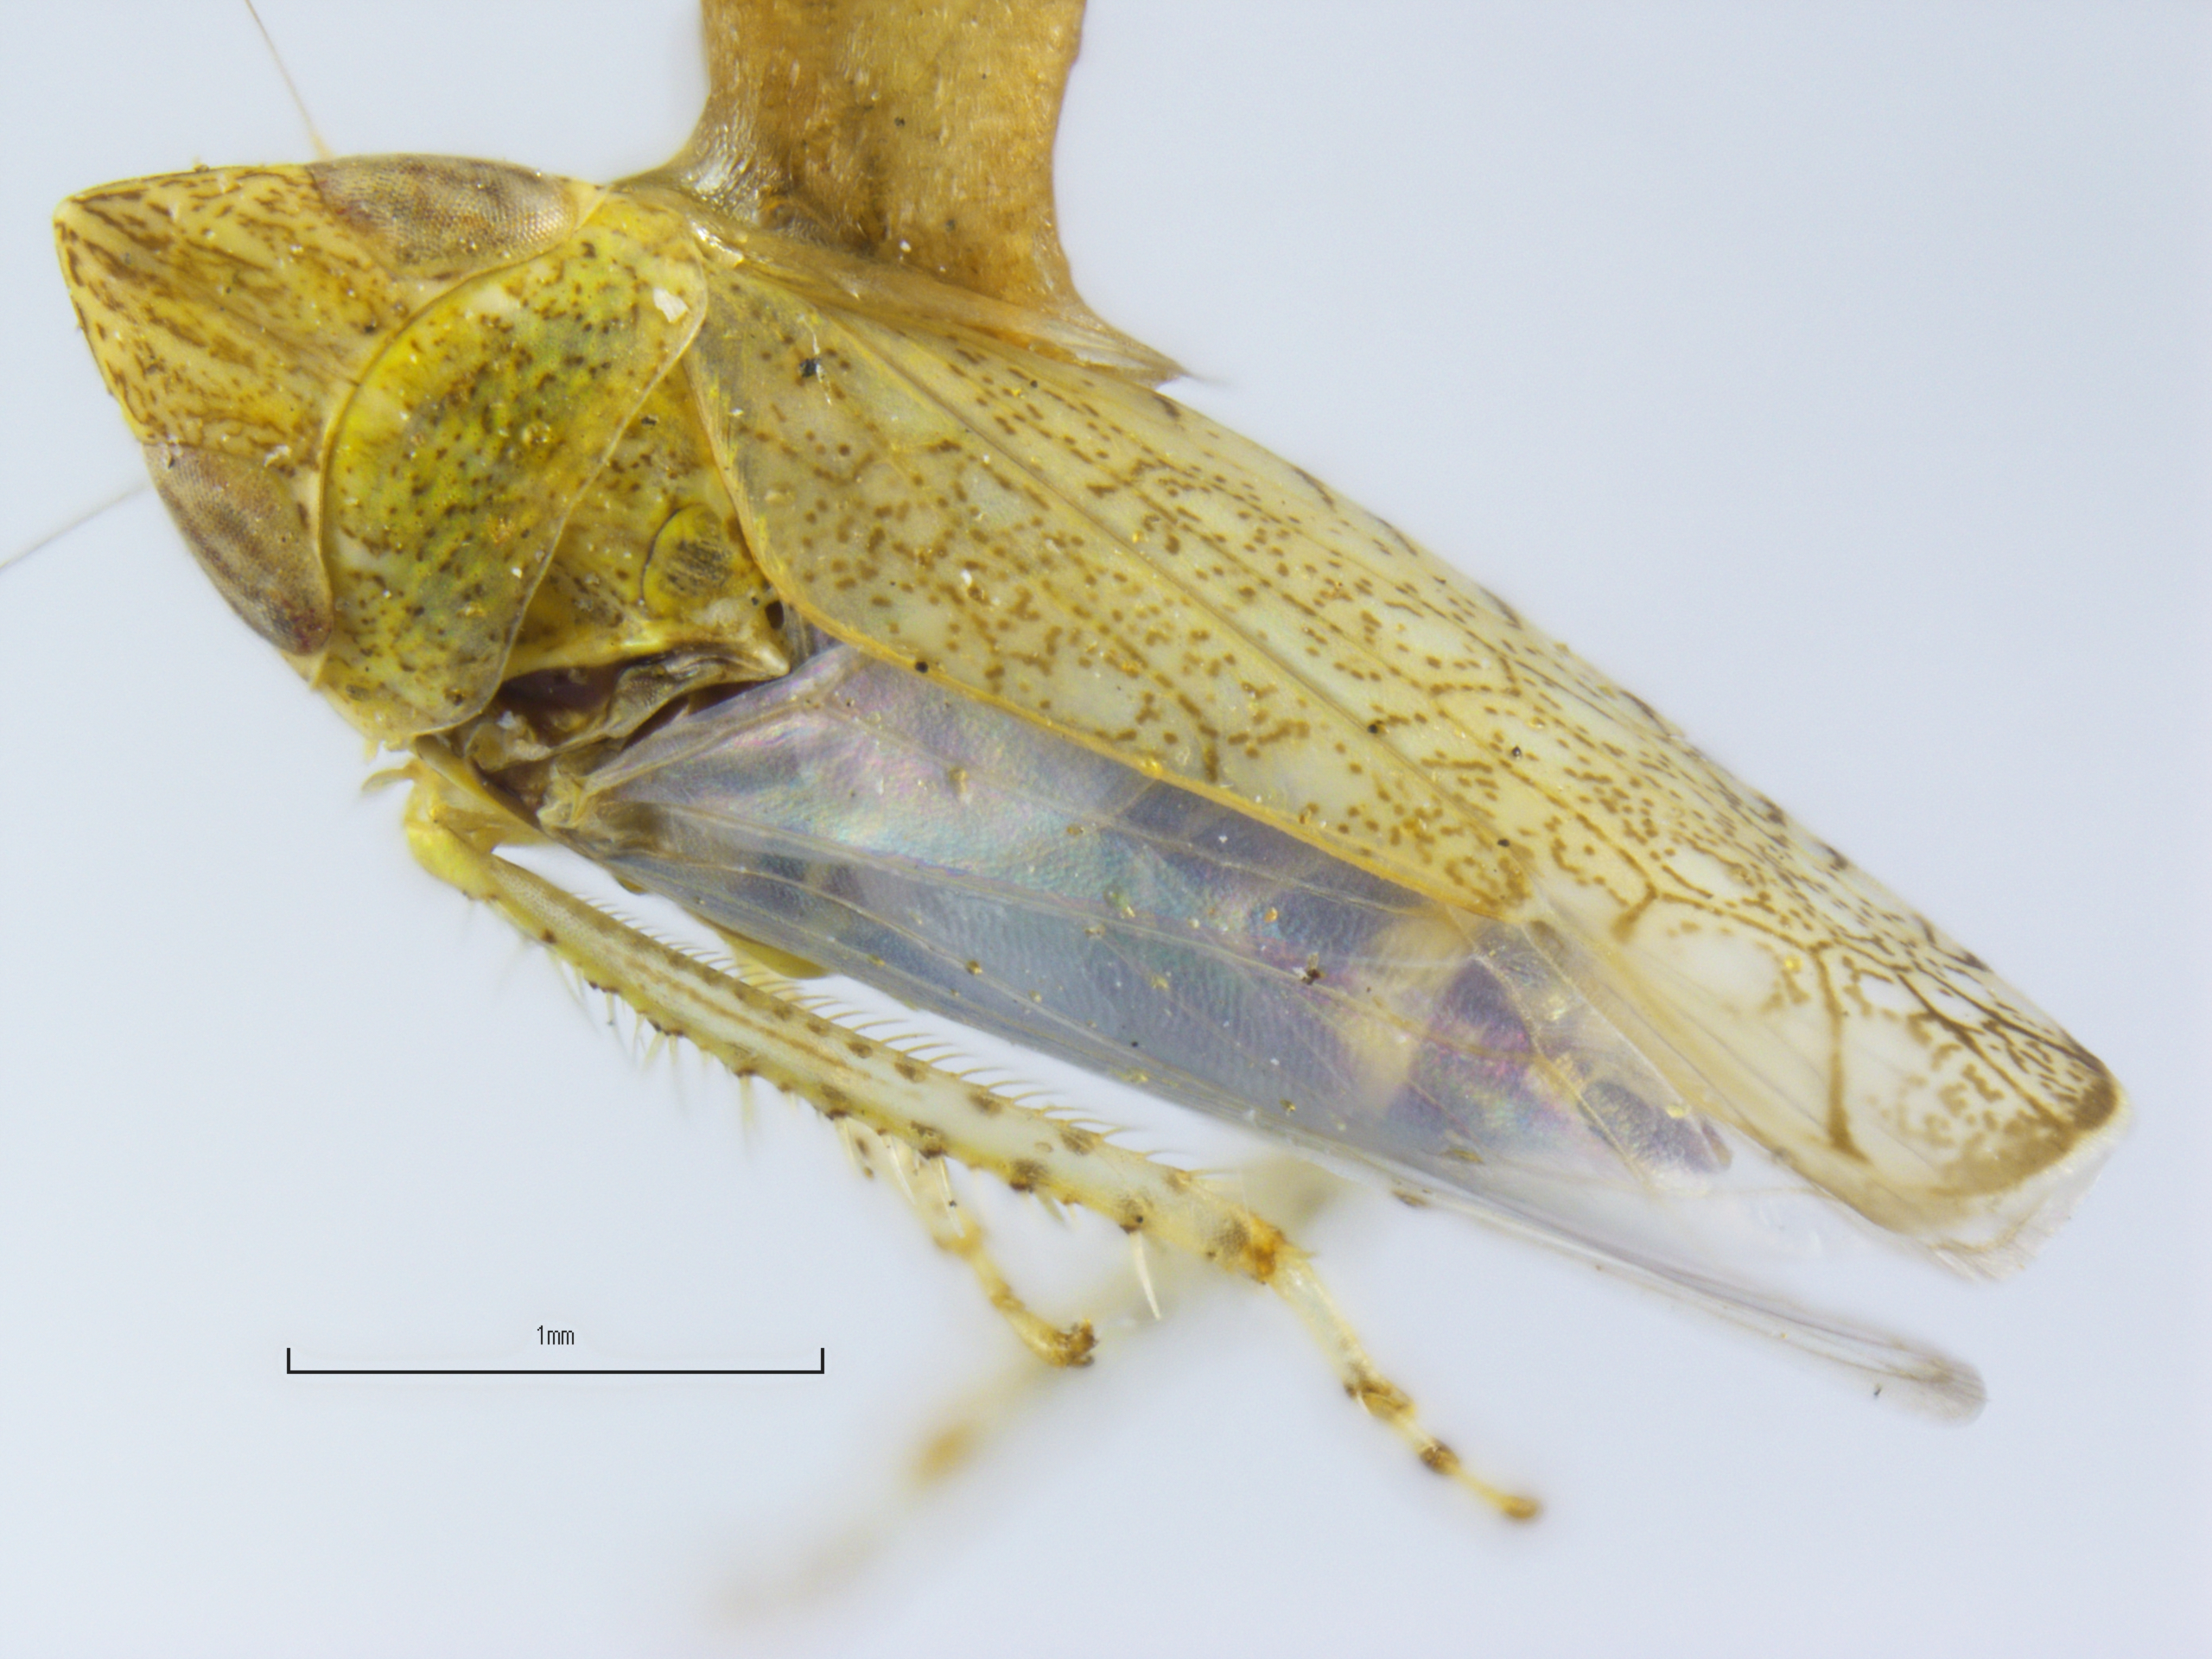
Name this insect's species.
Platymetopius cinereus
